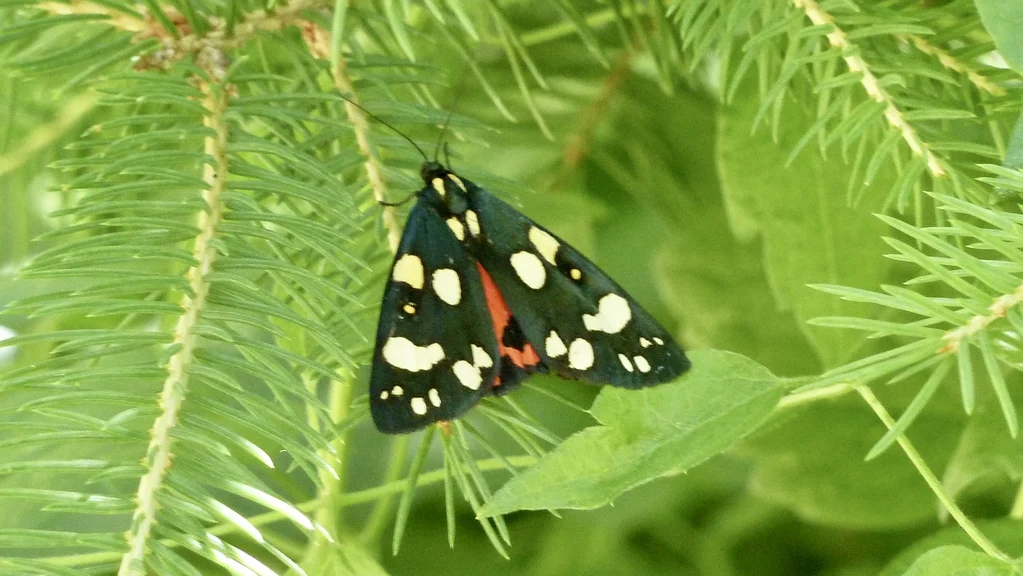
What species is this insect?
Callimorpha dominula
